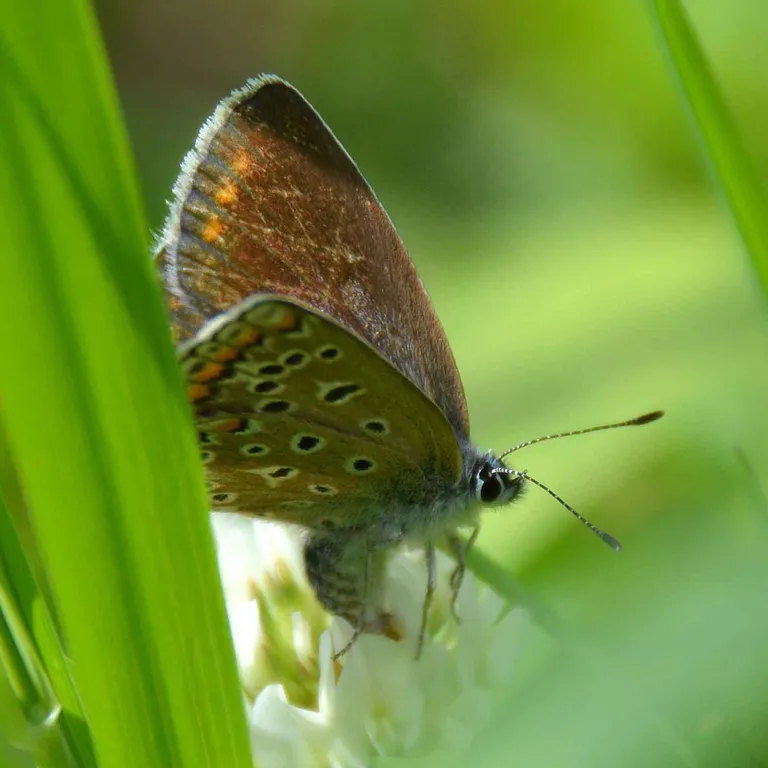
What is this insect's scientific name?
Polyommatus icarus
